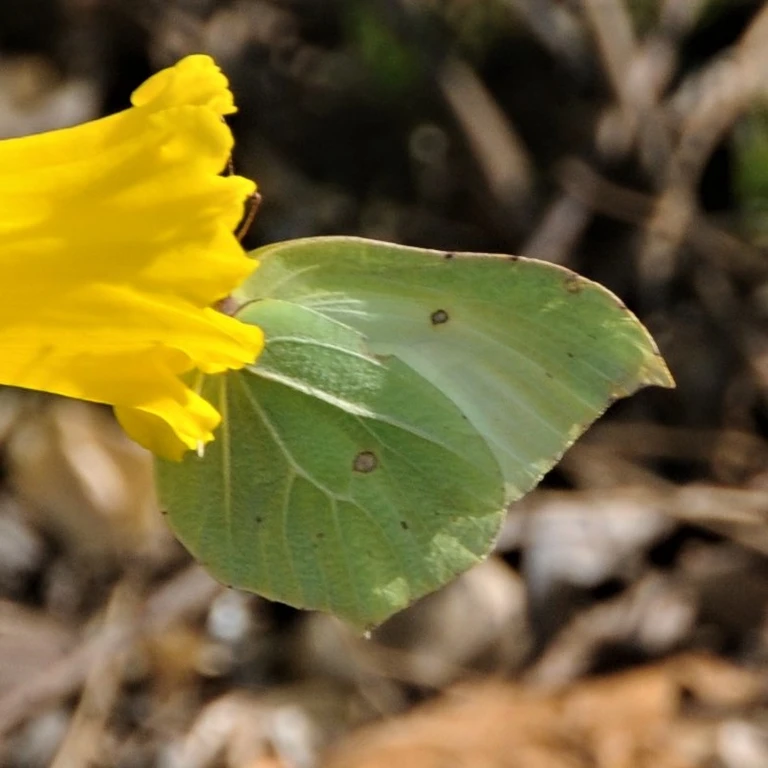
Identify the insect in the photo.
Gonepteryx rhamni
